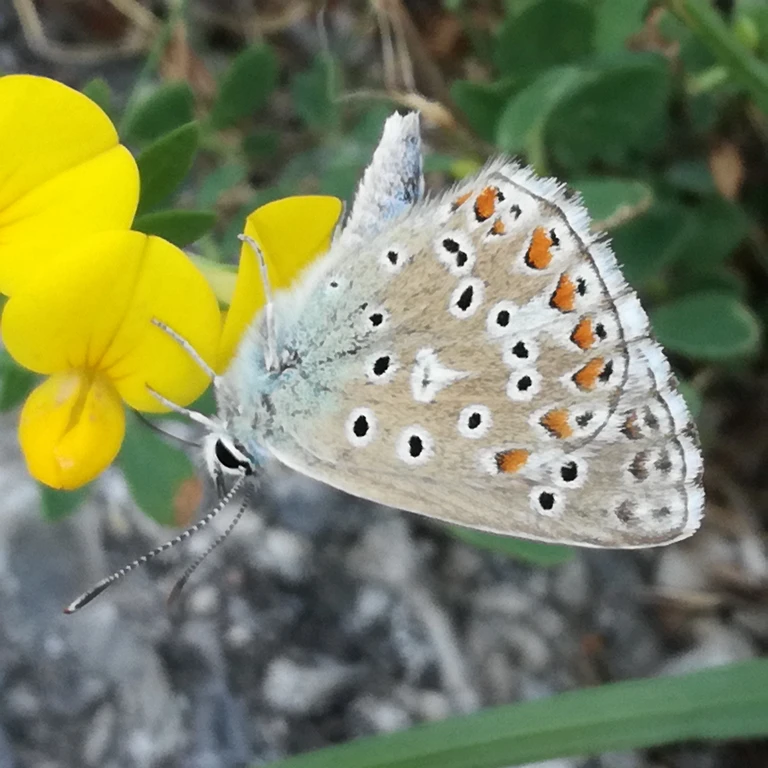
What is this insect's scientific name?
Polyommatus icarus
